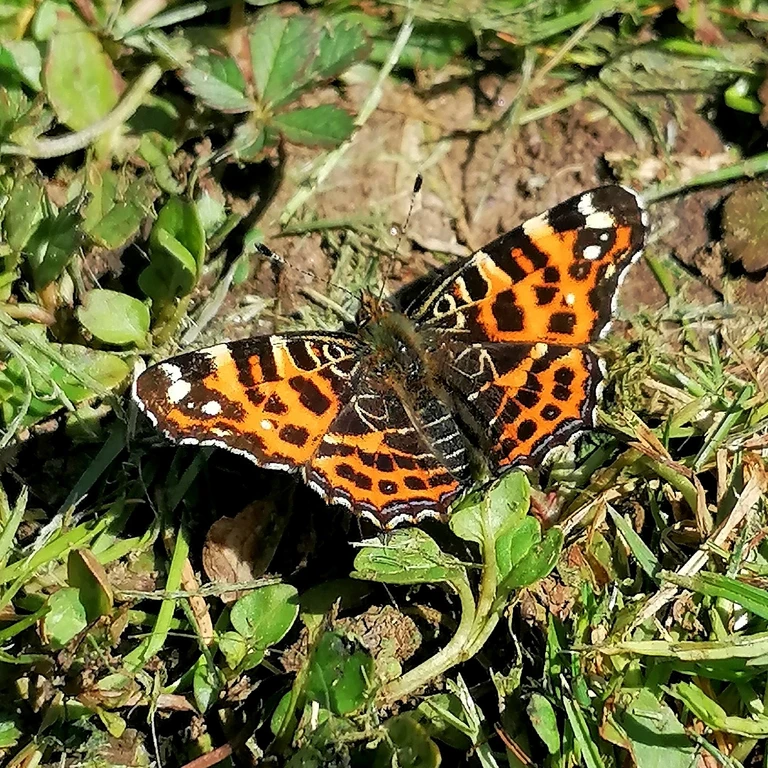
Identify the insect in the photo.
Araschnia levana
